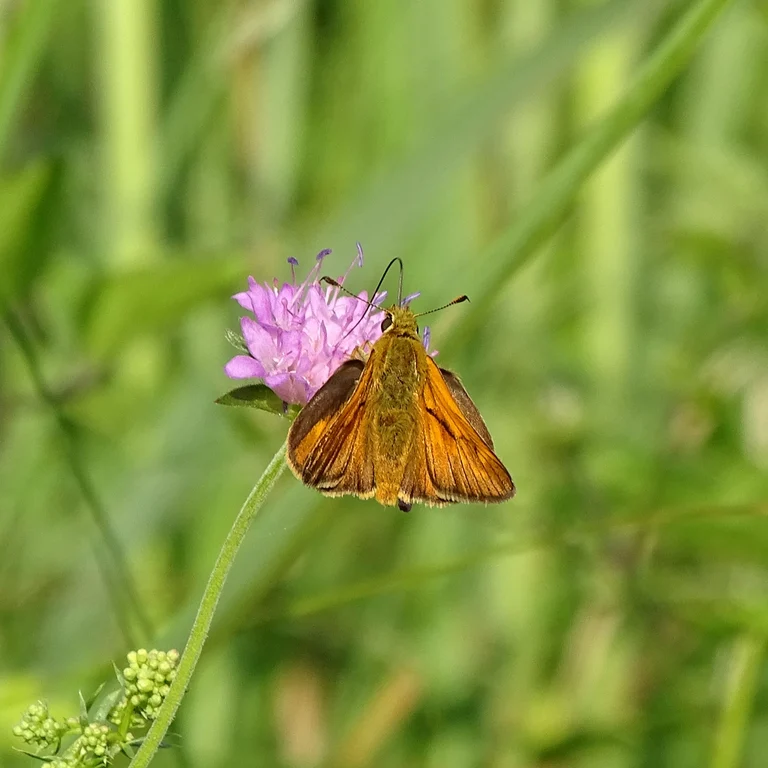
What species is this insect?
Ochlodes sylvanus (also Ochlodes venata)
